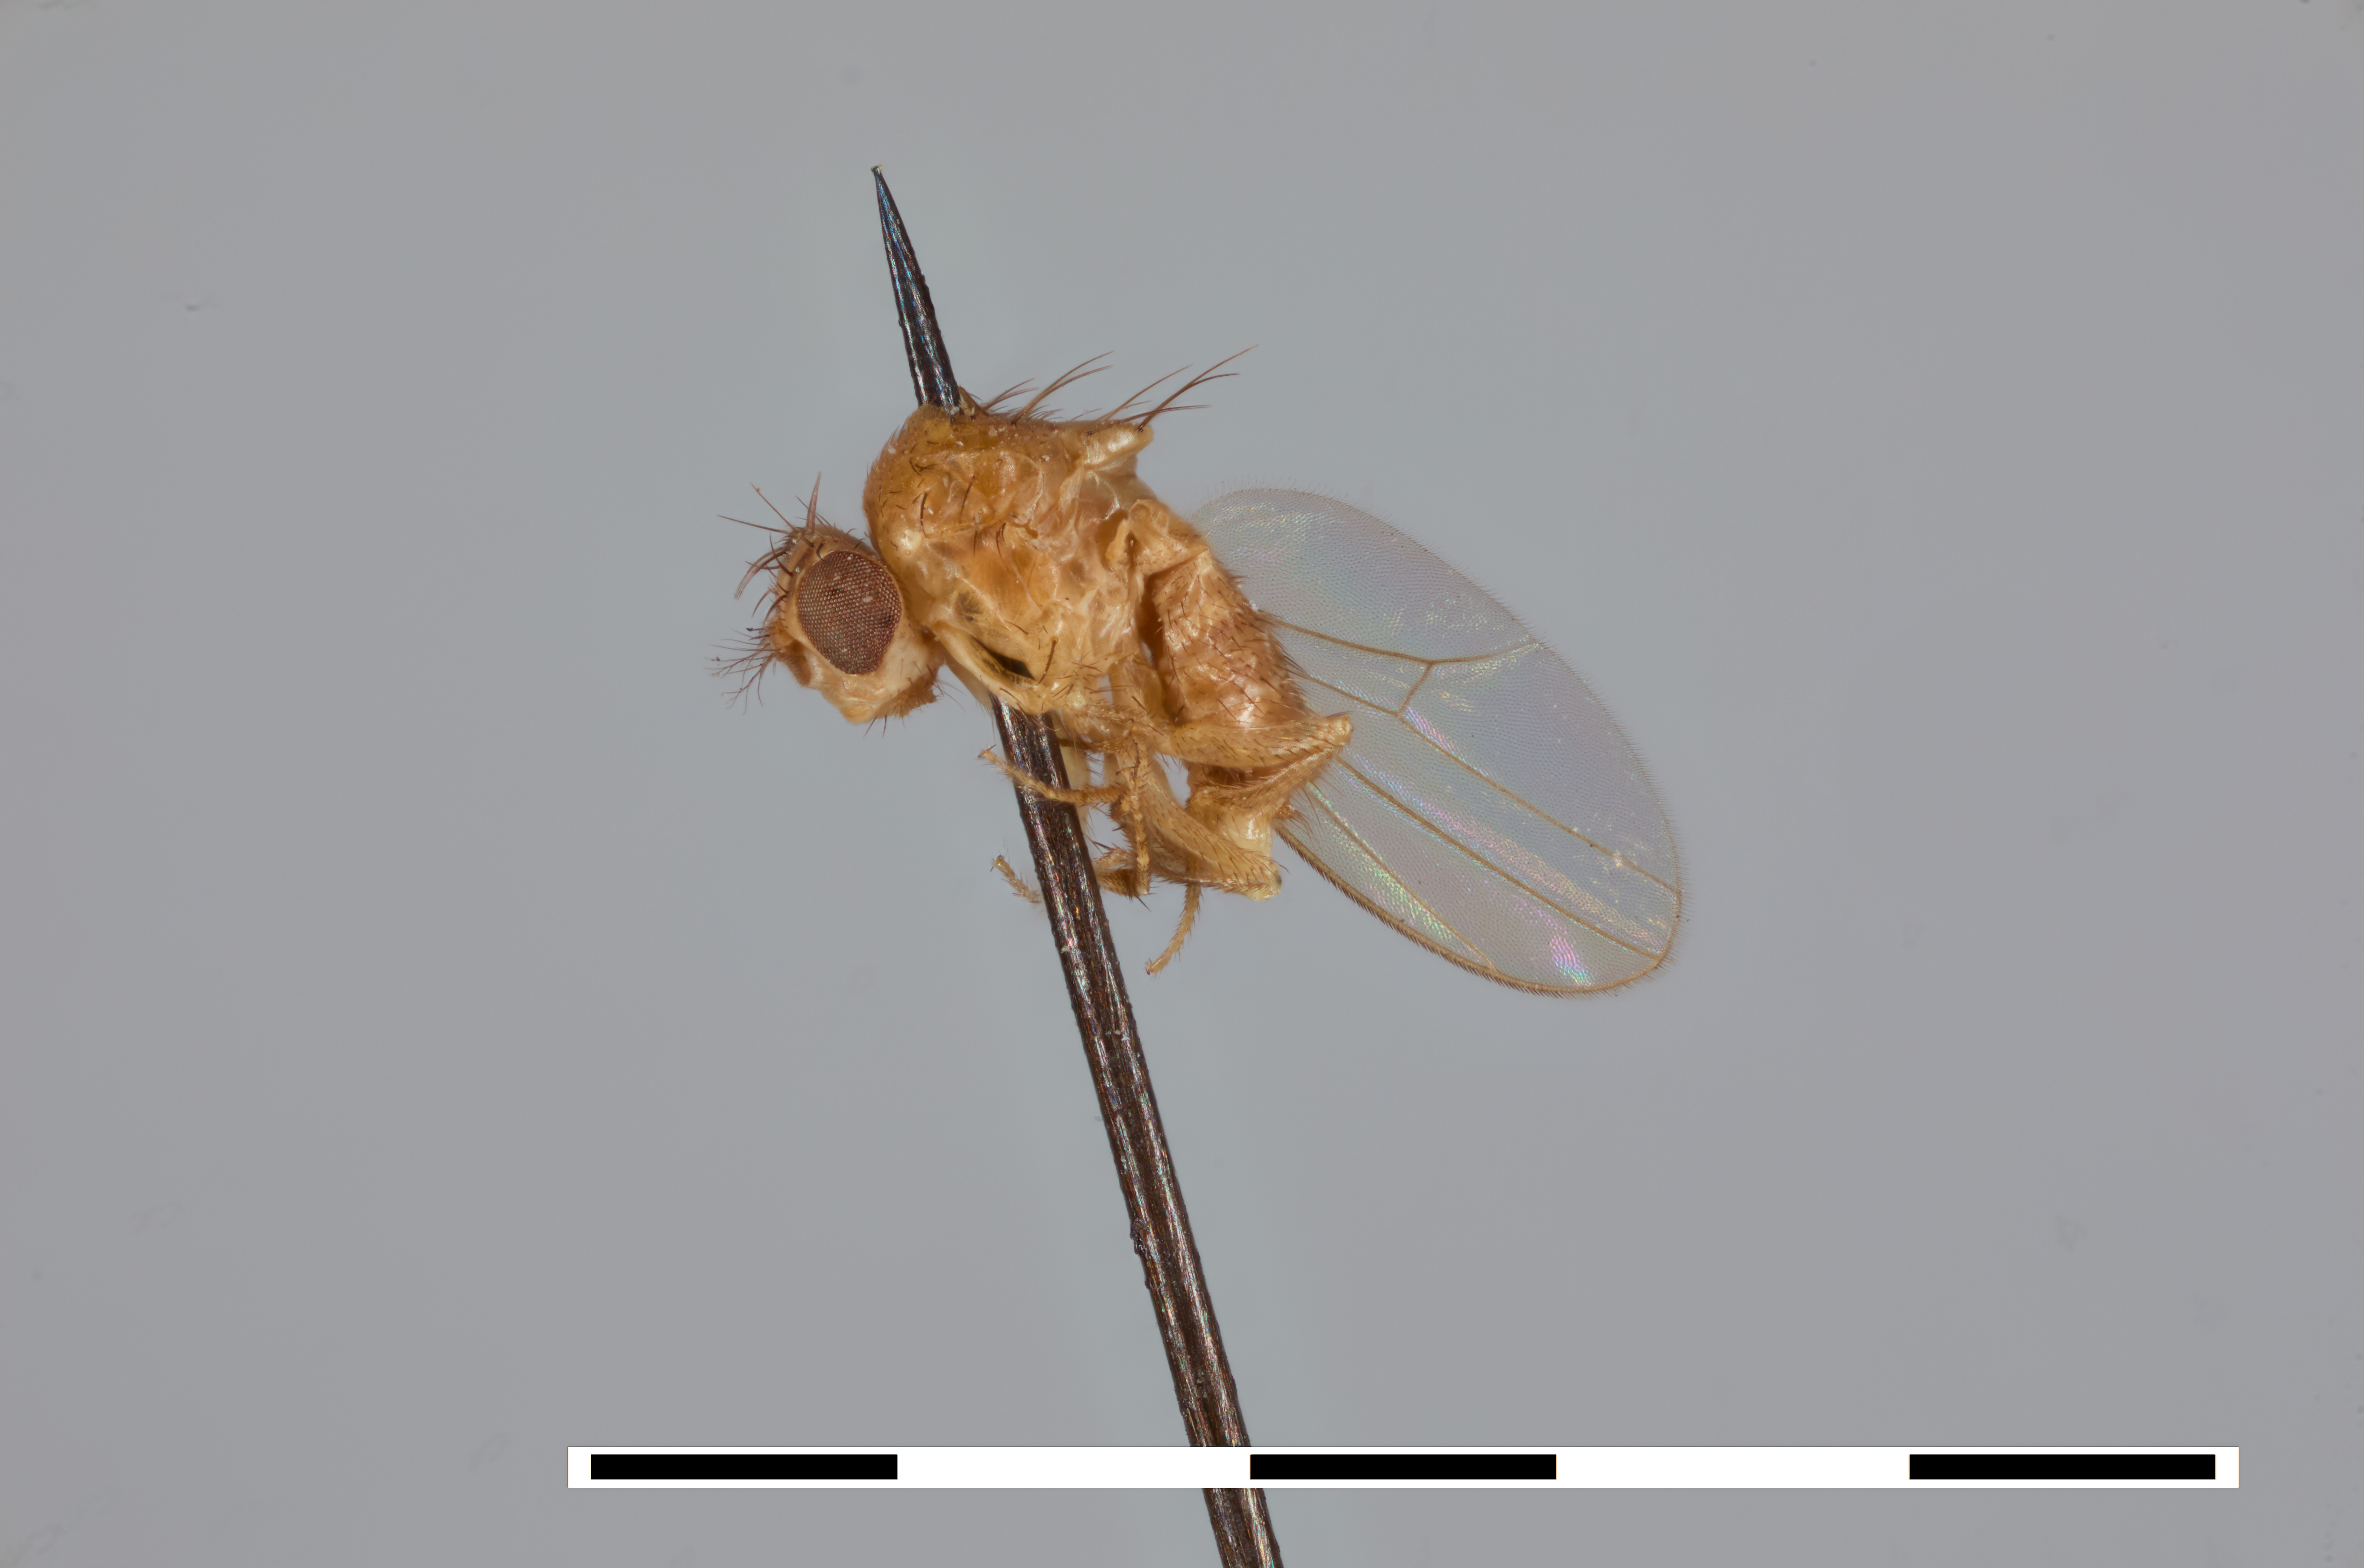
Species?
Drosophila melanogaster
